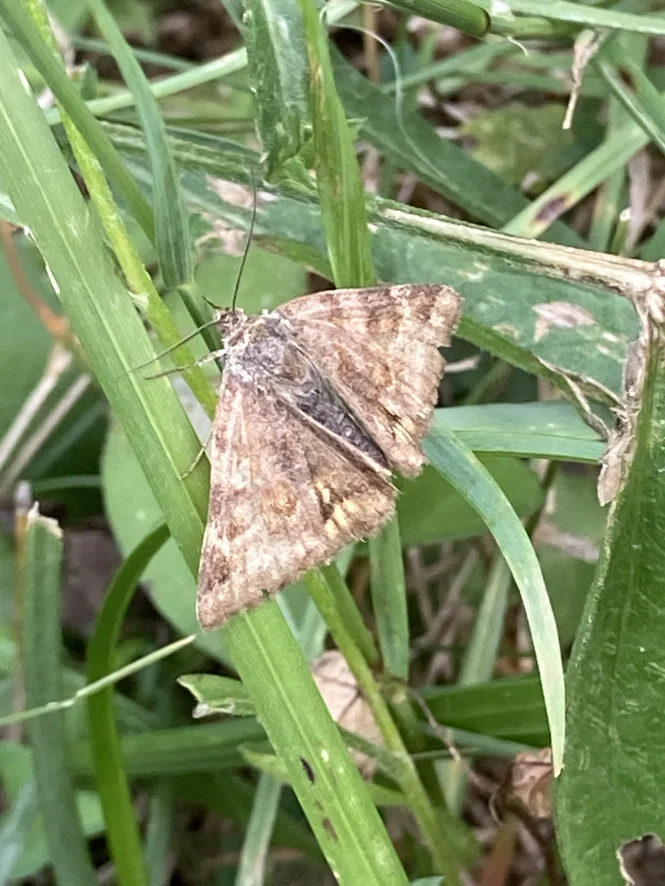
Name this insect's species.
Euclidia glyphica
